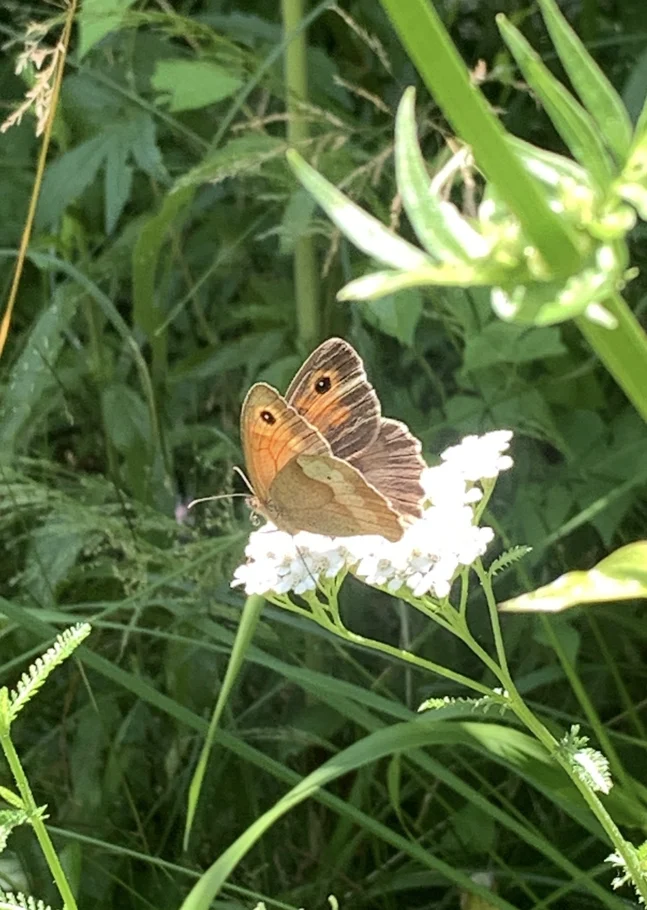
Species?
Maniola jurtina
